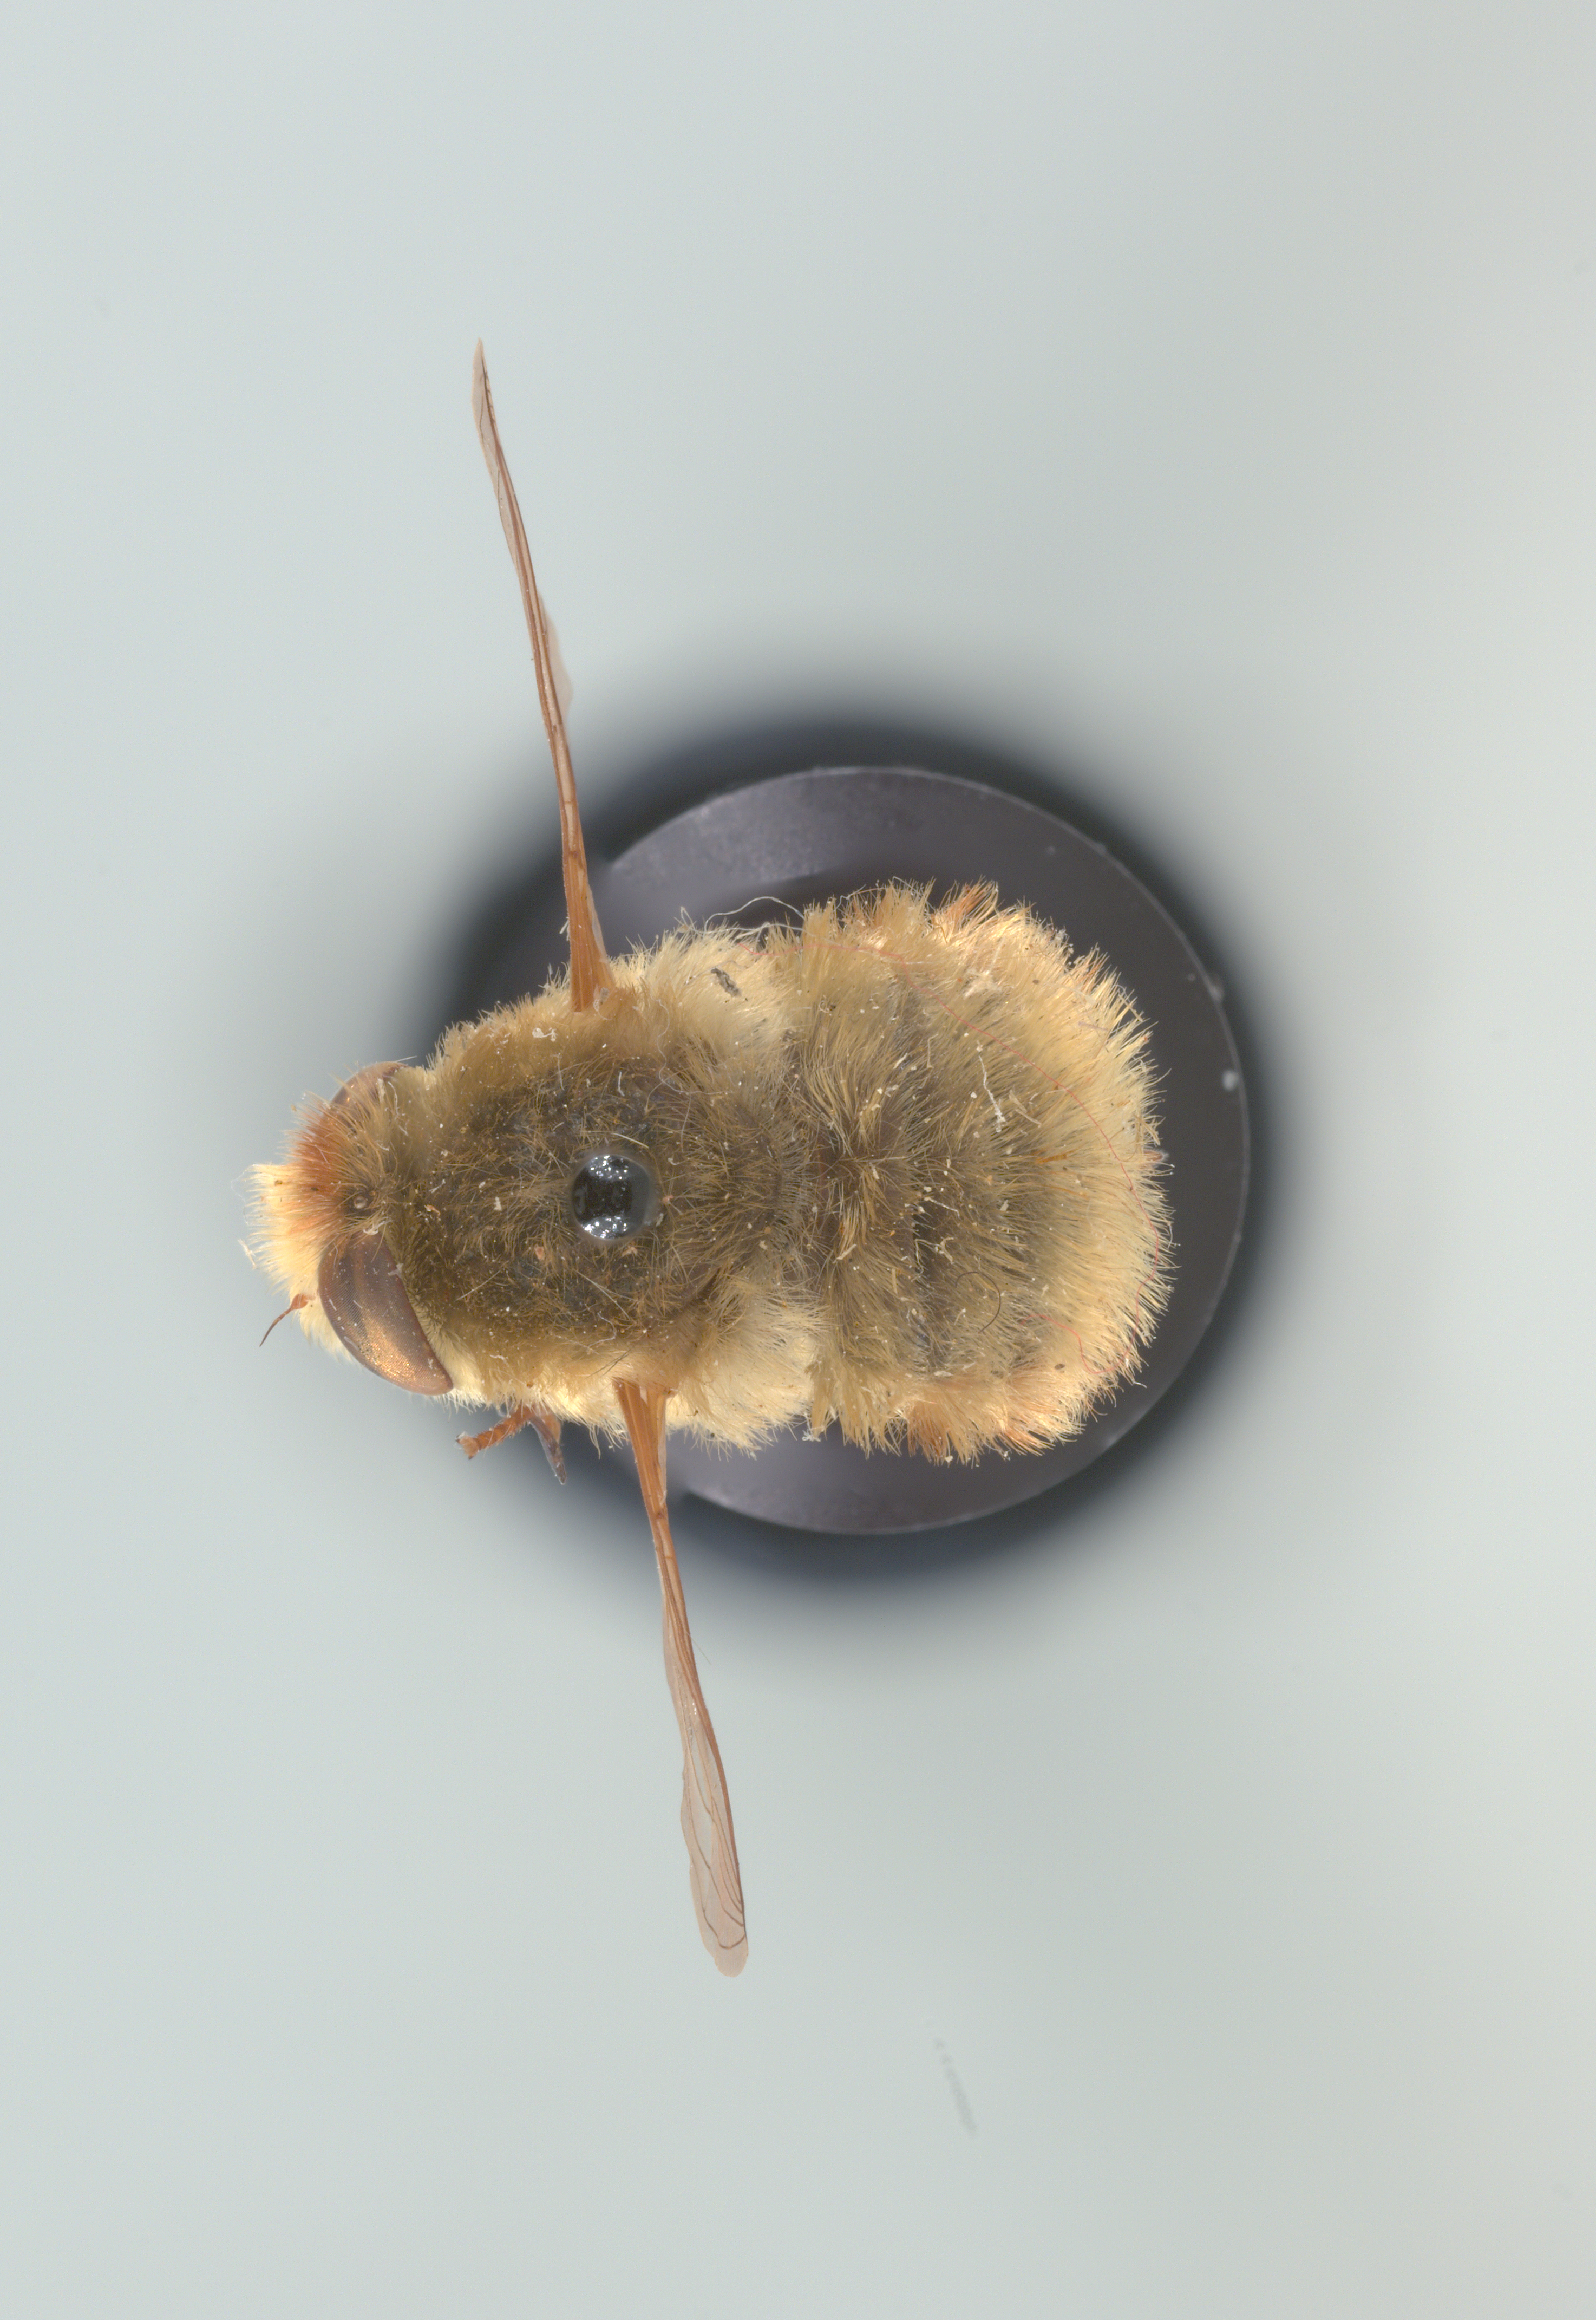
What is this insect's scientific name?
Neorhynchocephalus mendozanus
